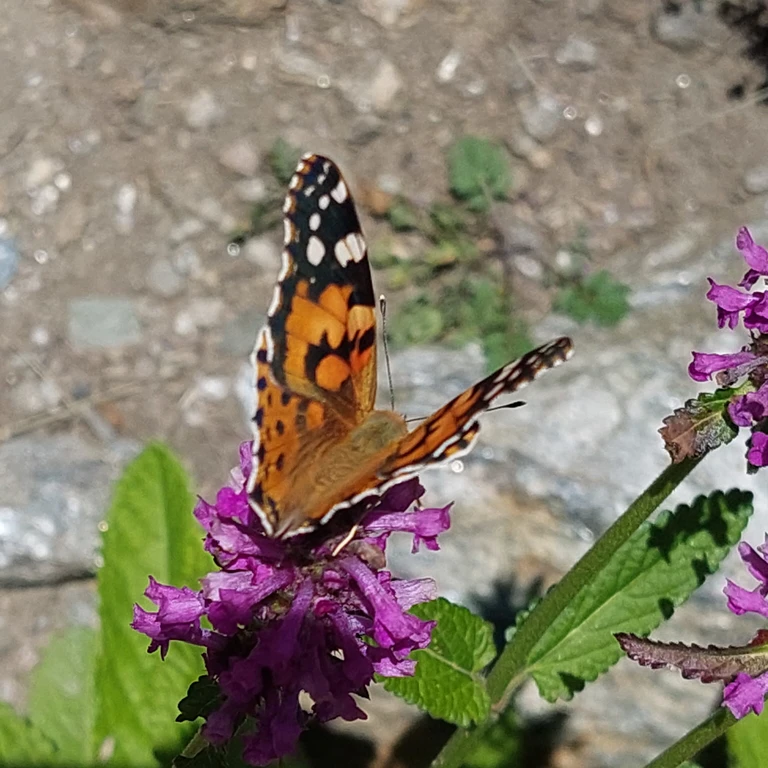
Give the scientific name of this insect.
Vanessa cardui
